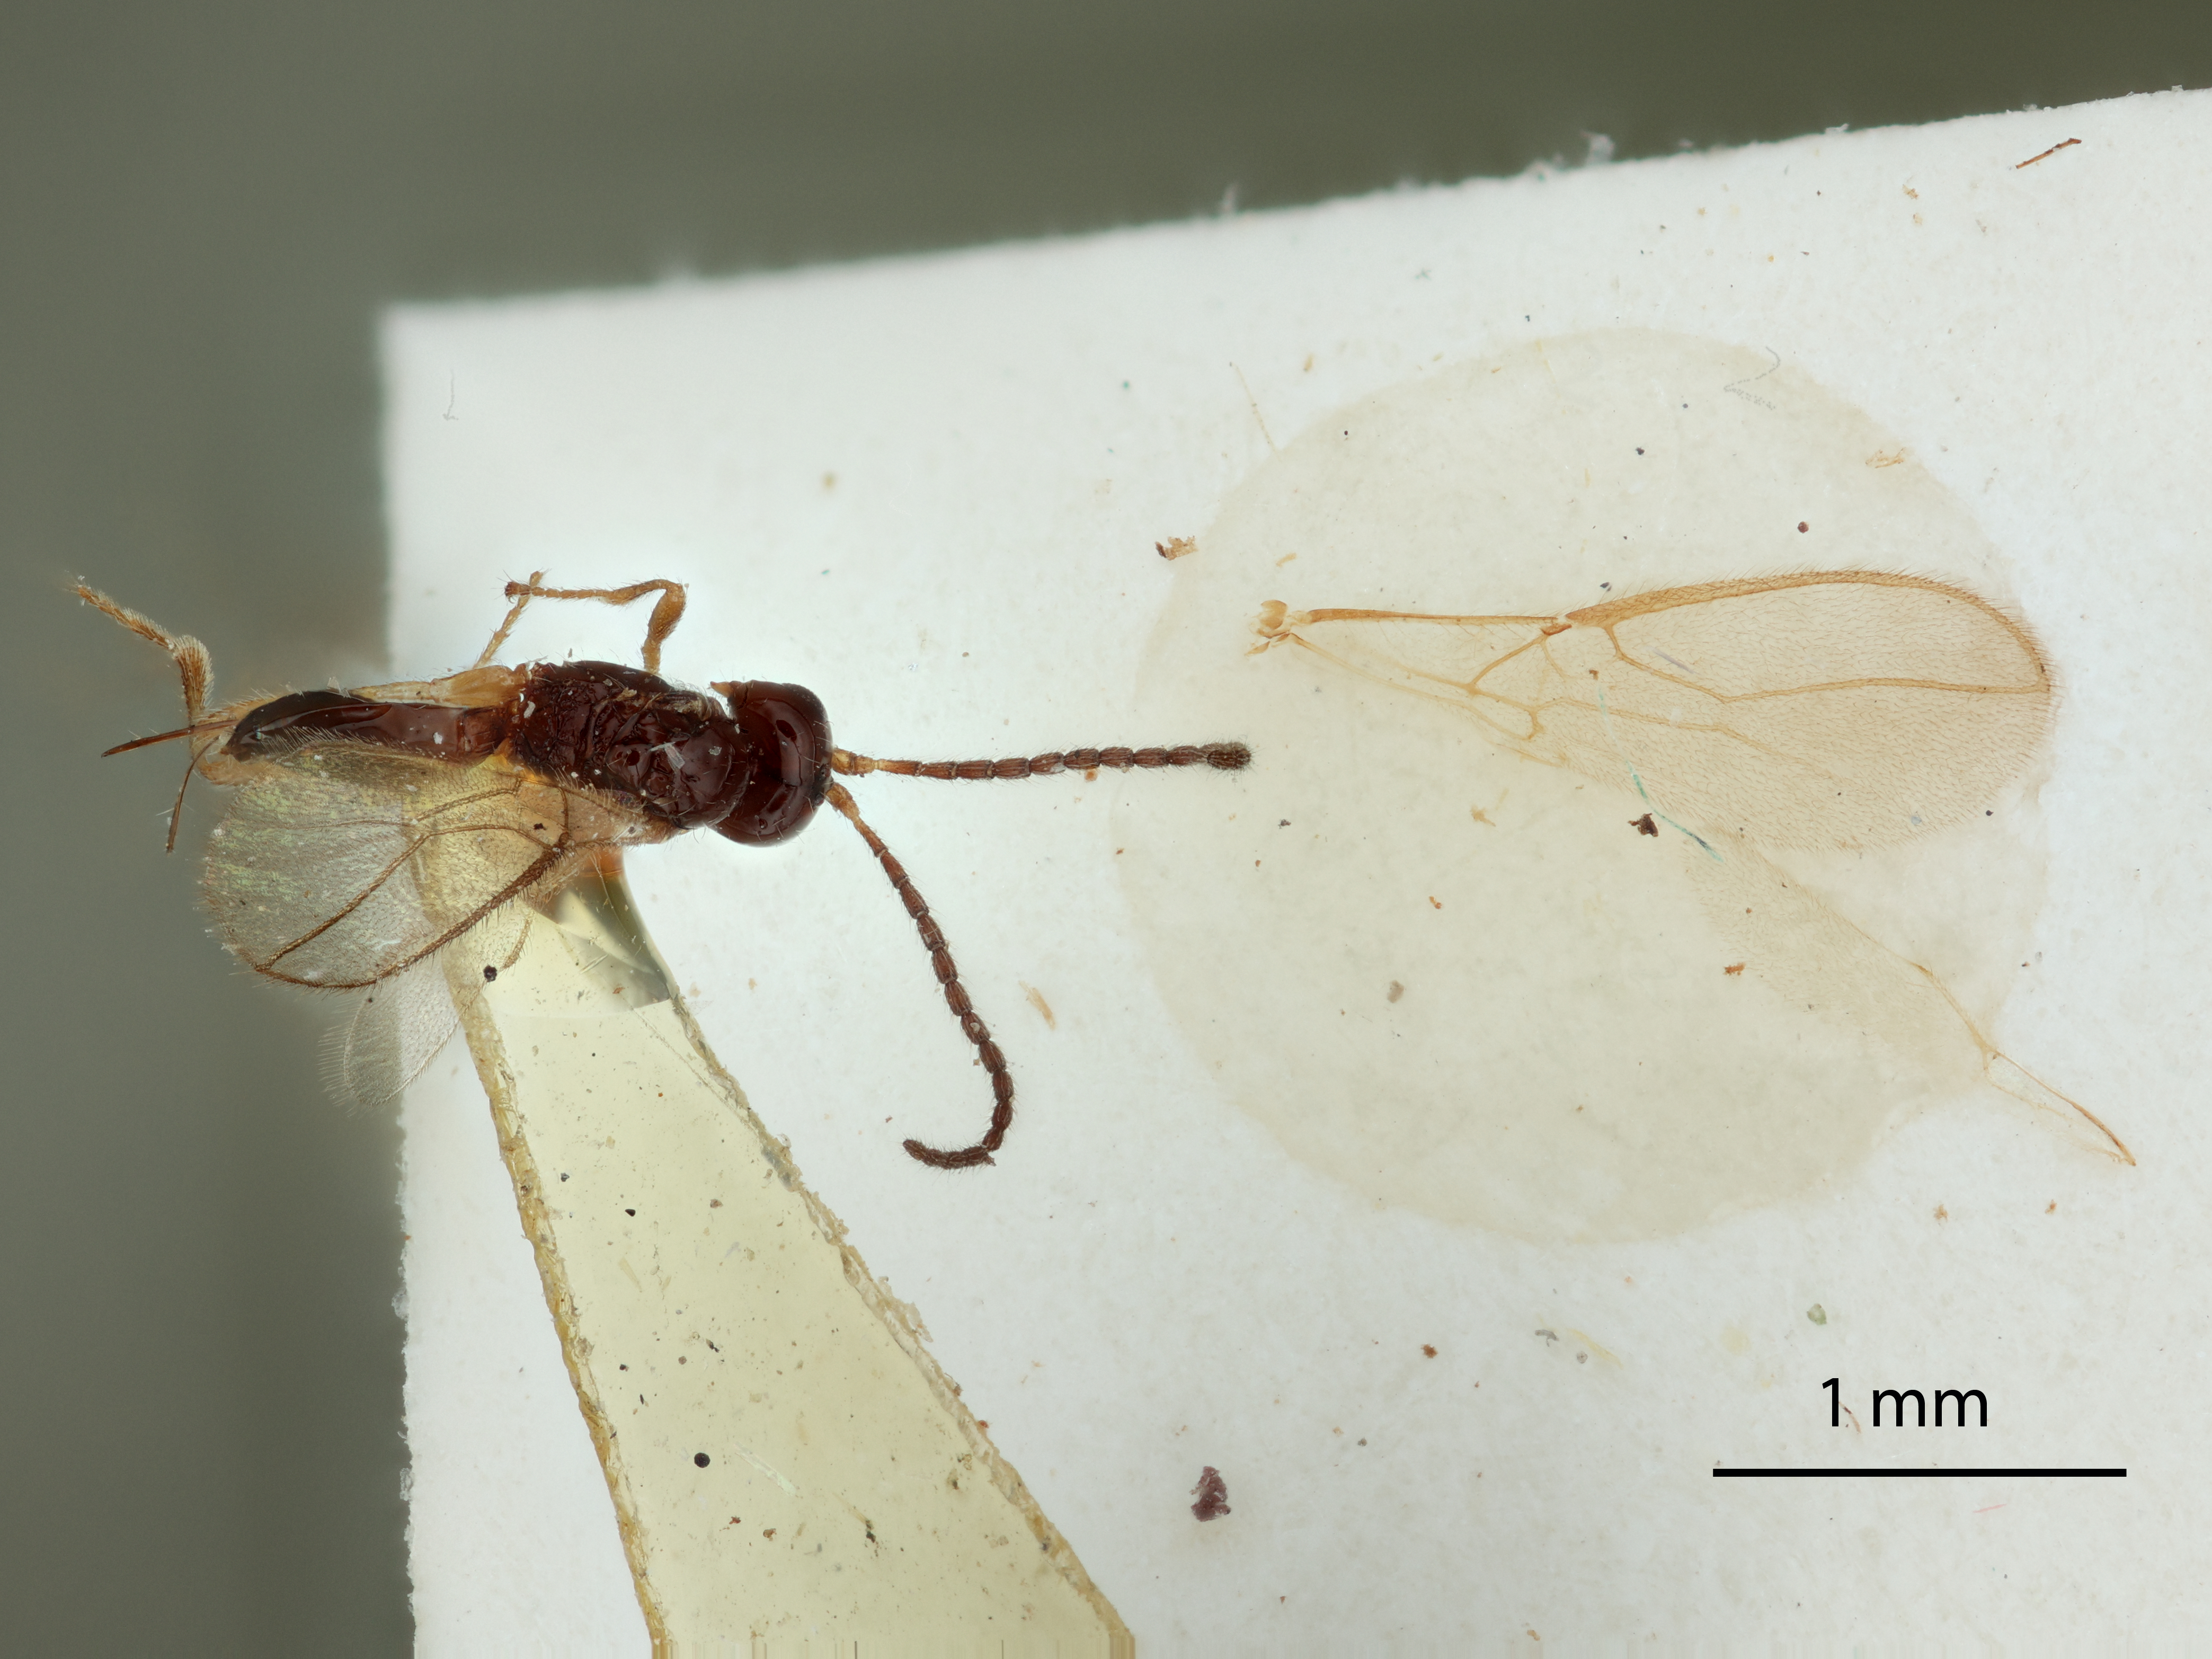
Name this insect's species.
Aspilota caudatula
